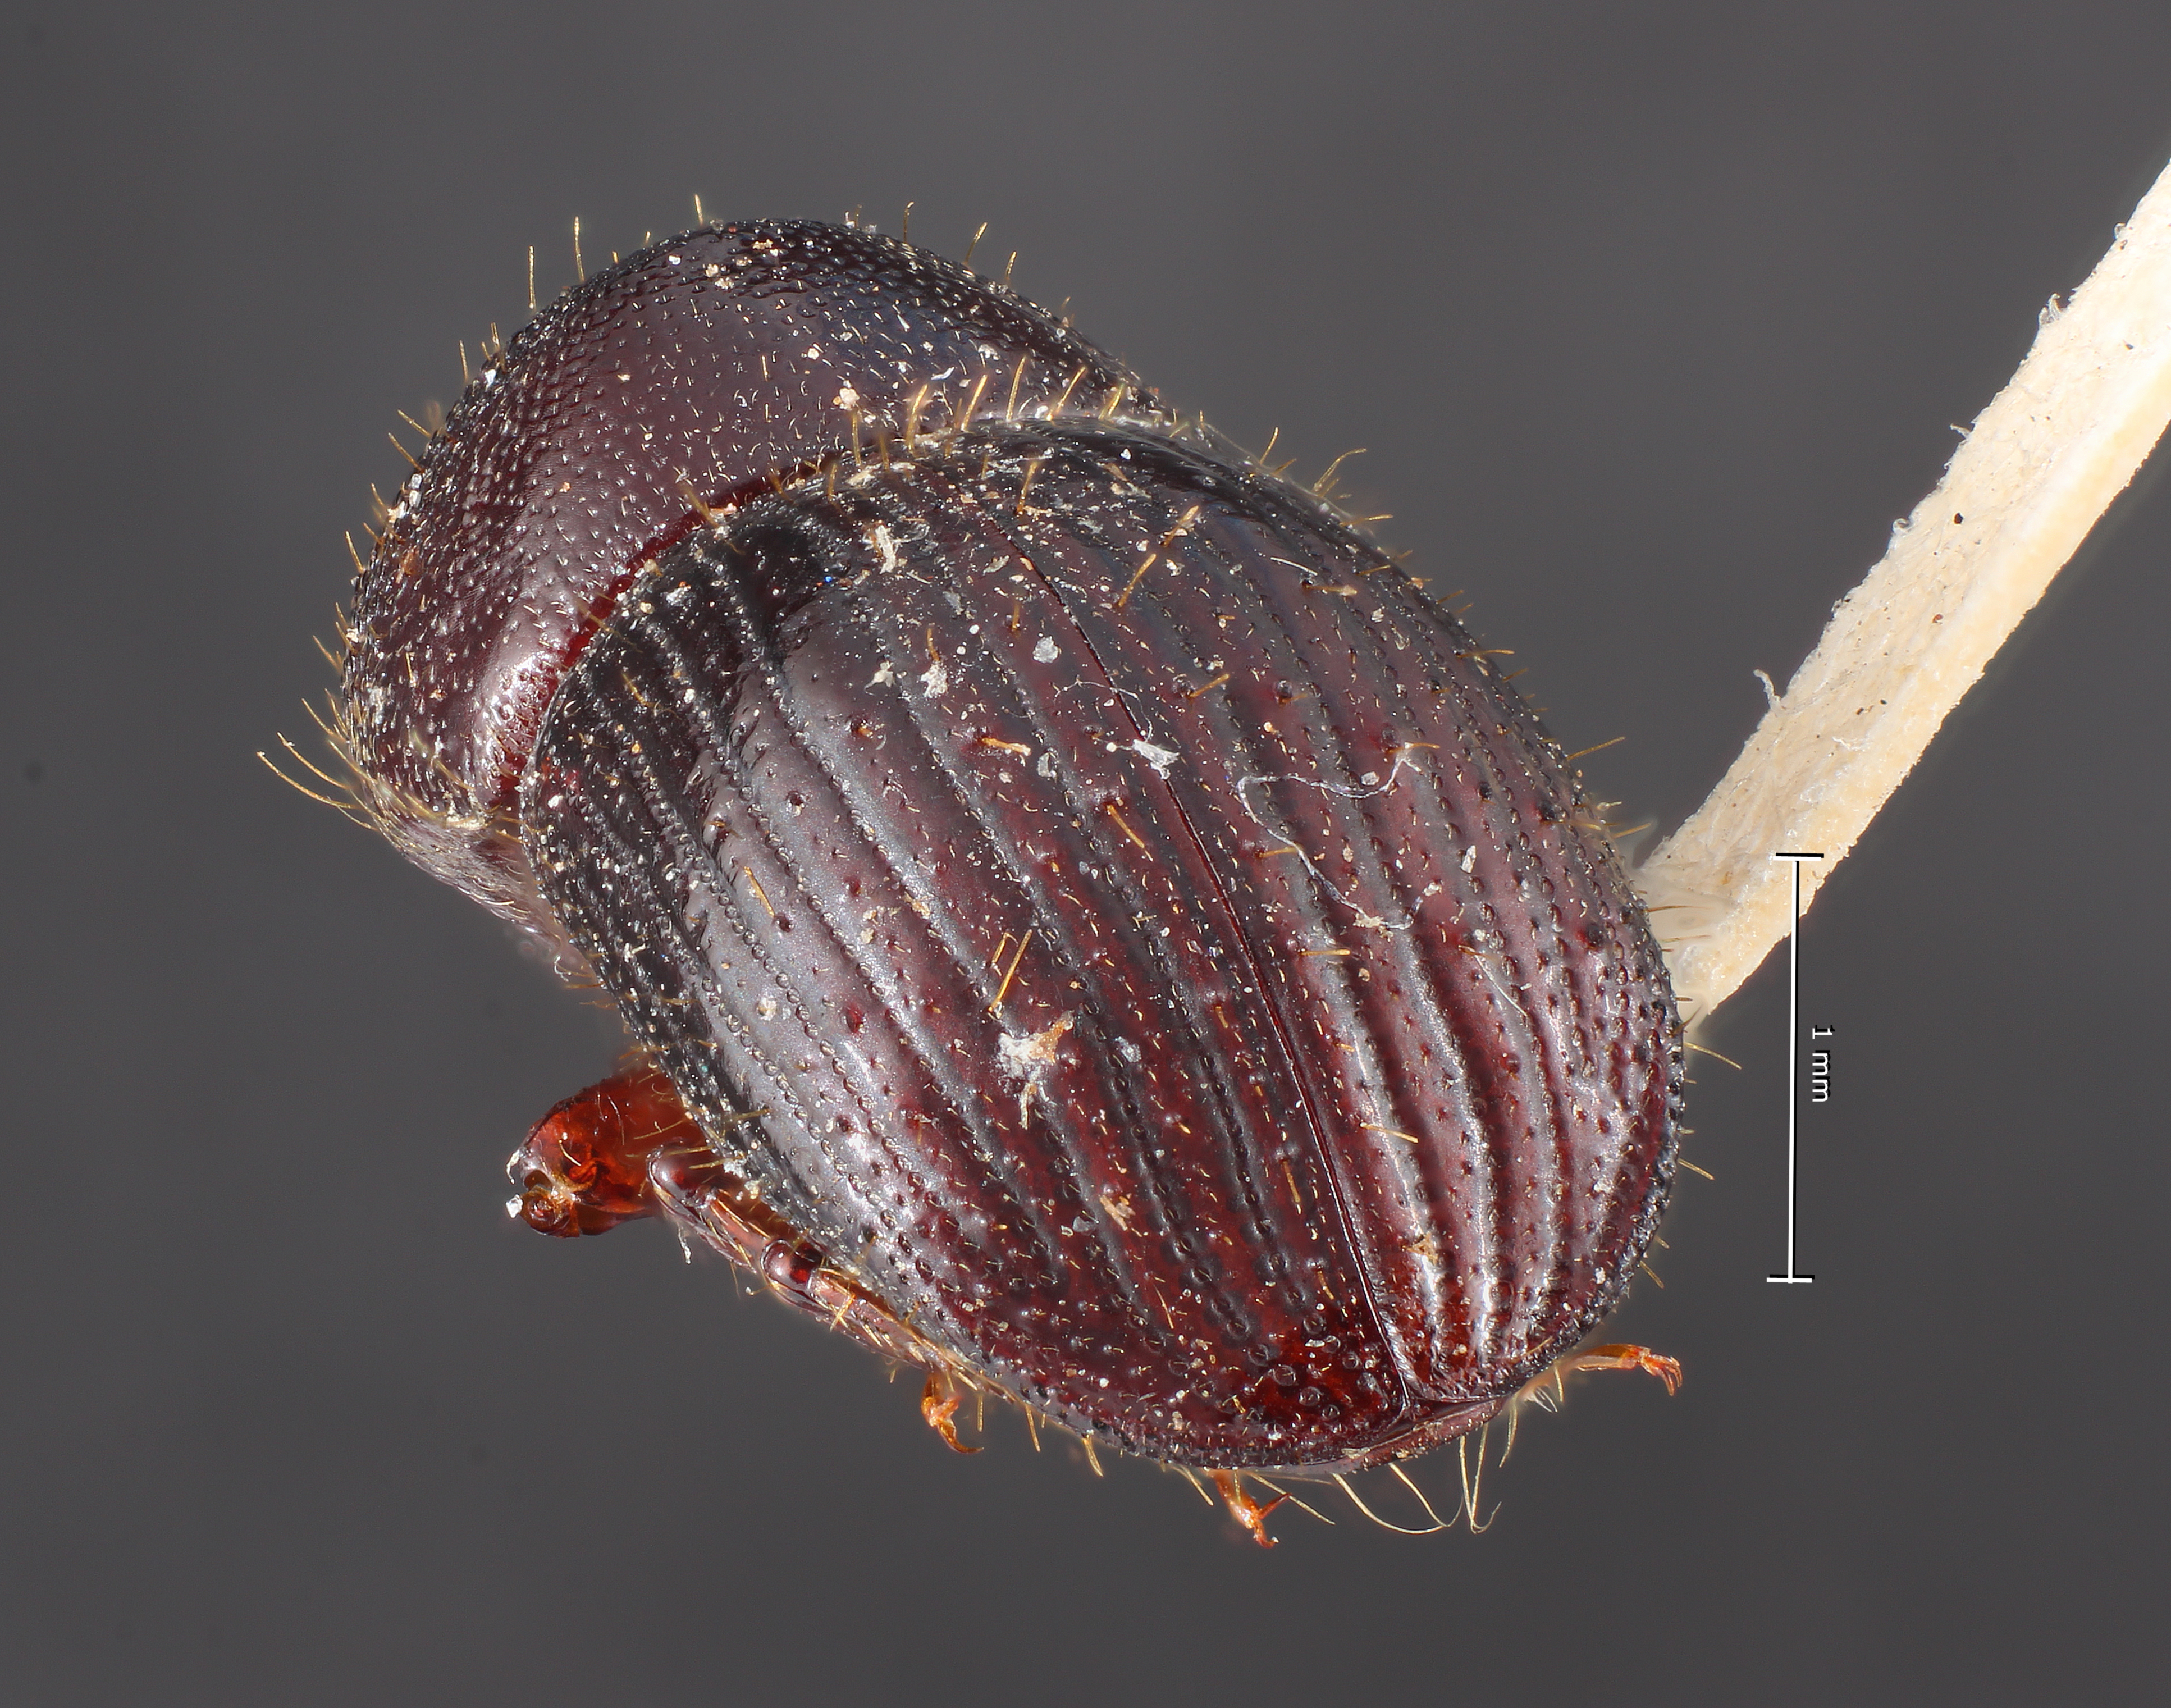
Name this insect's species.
Boroxylon burgdorfi
